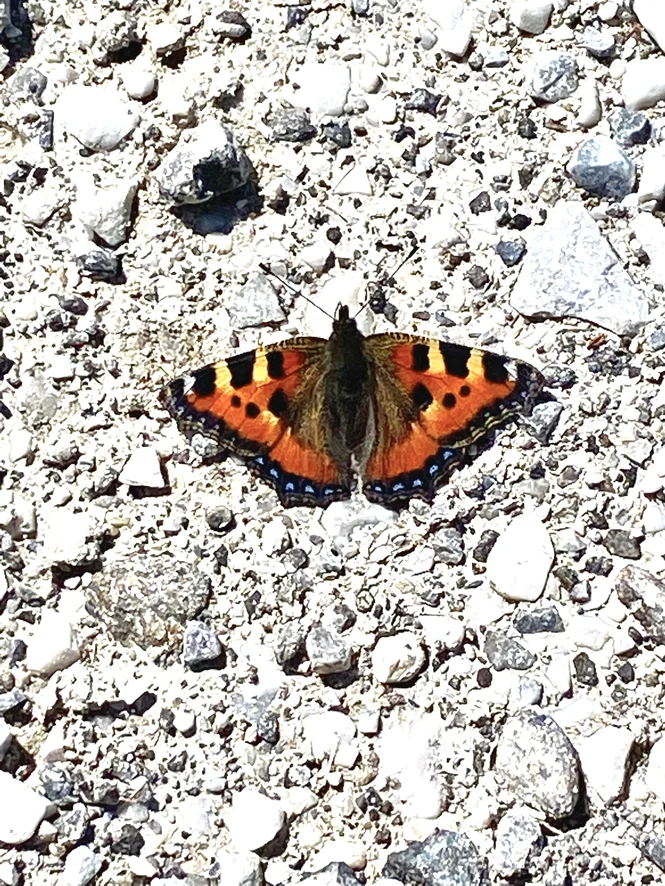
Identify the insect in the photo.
Aglais urticae
